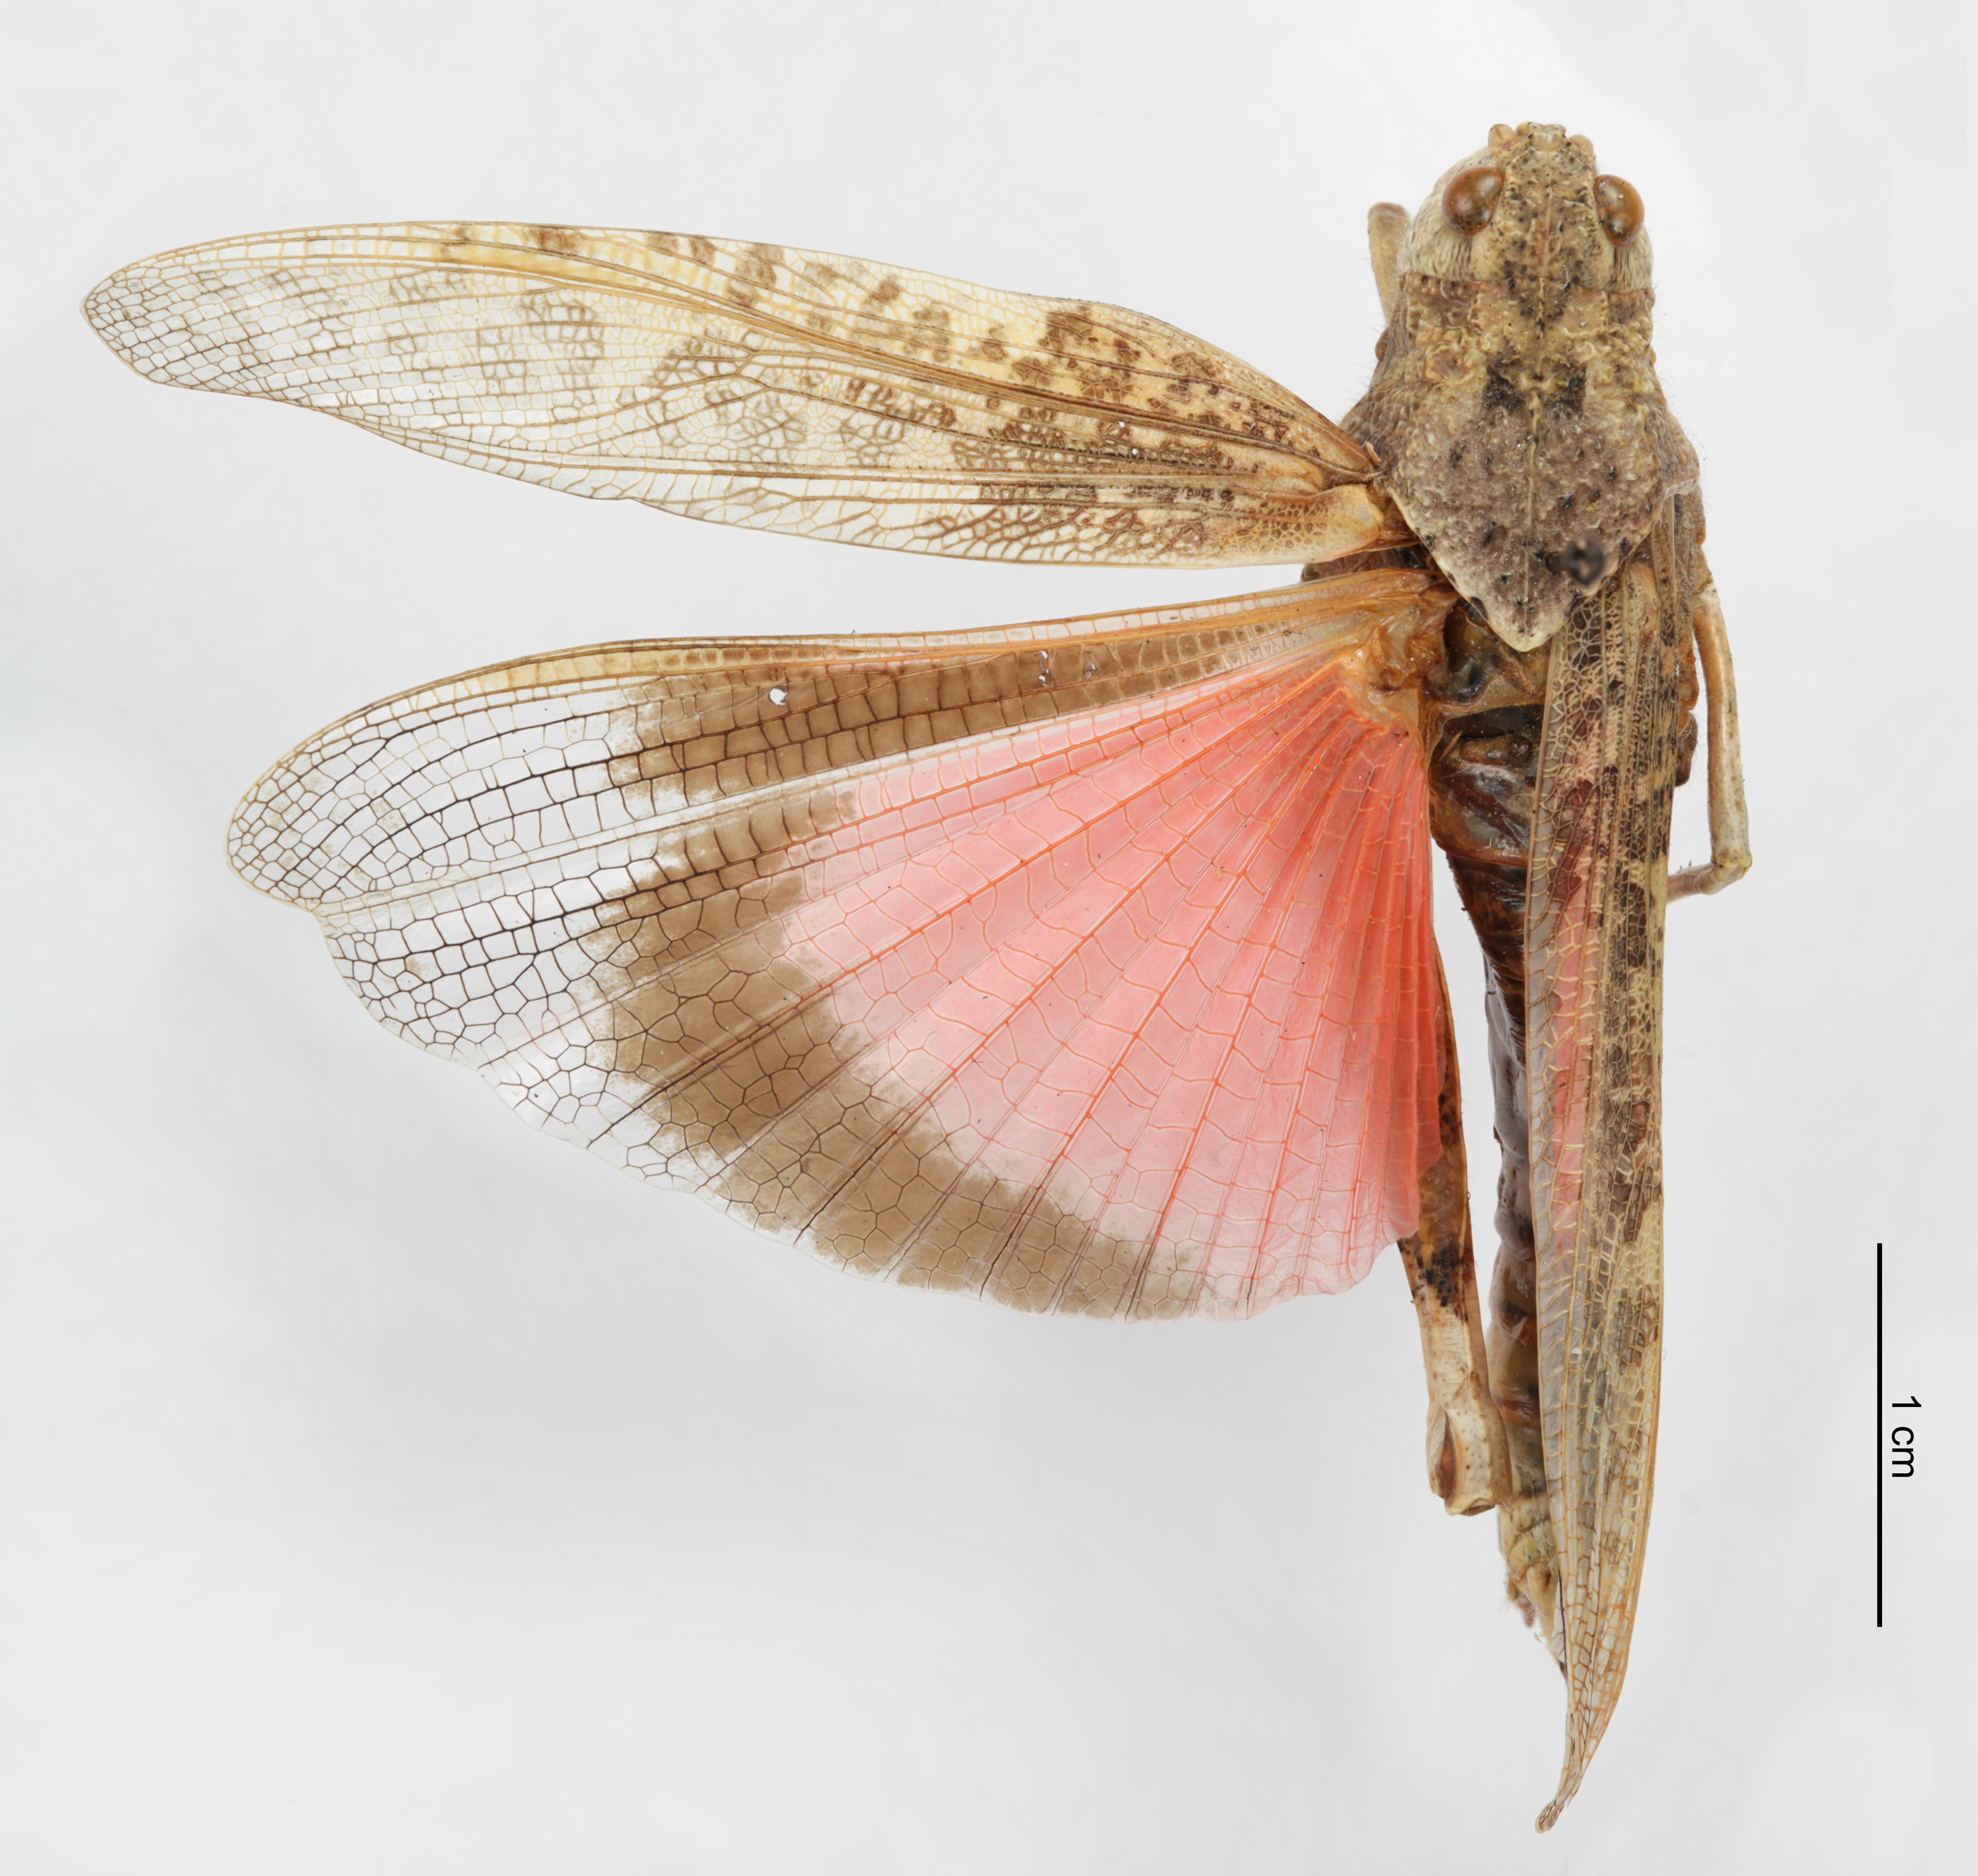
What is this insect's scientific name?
Pardalophora apiculata (also Parnassius smintheus)
